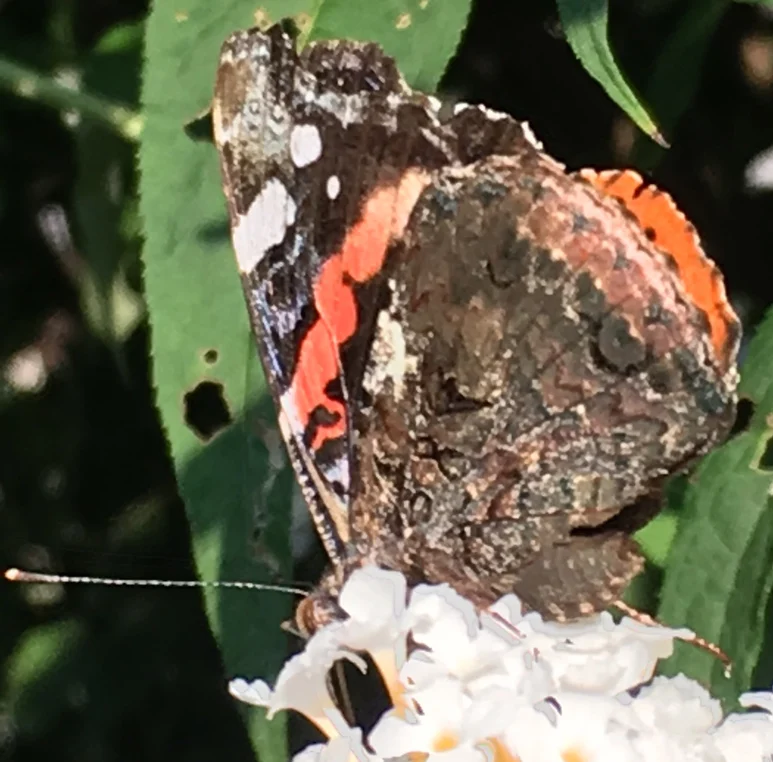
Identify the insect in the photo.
Vanessa atalanta
